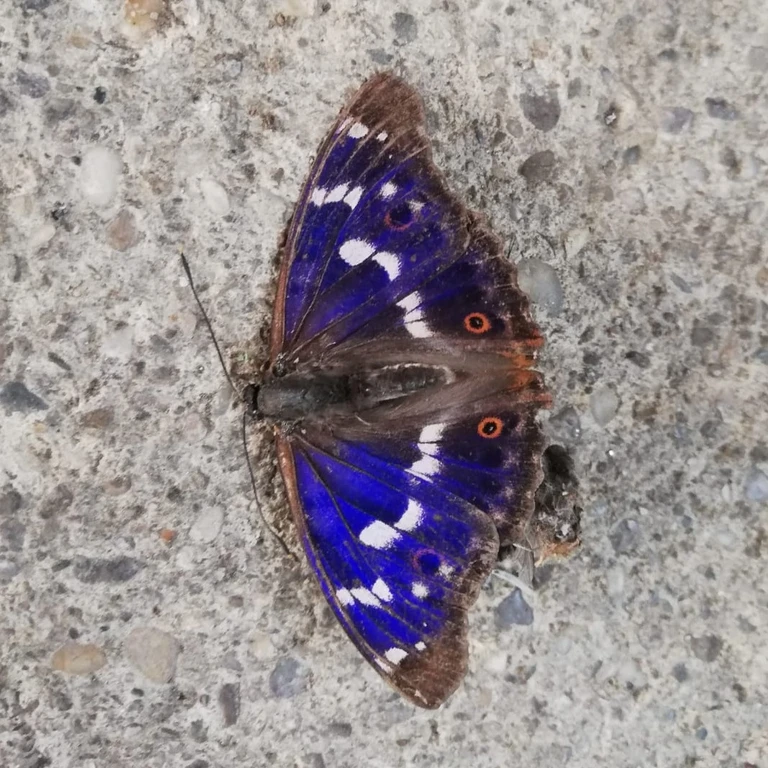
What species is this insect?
Apatura ilia
